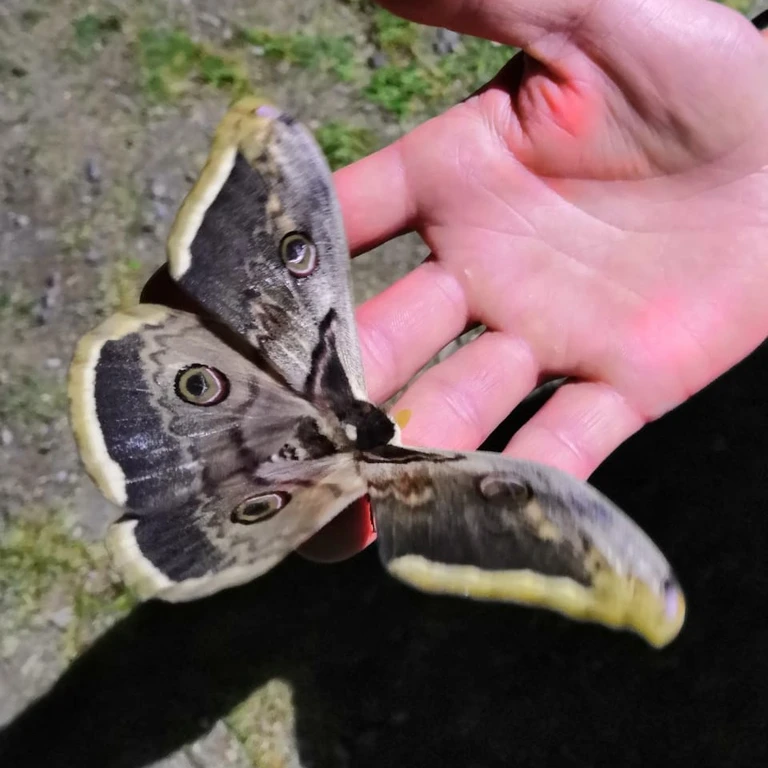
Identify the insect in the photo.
Saturnia pyri
